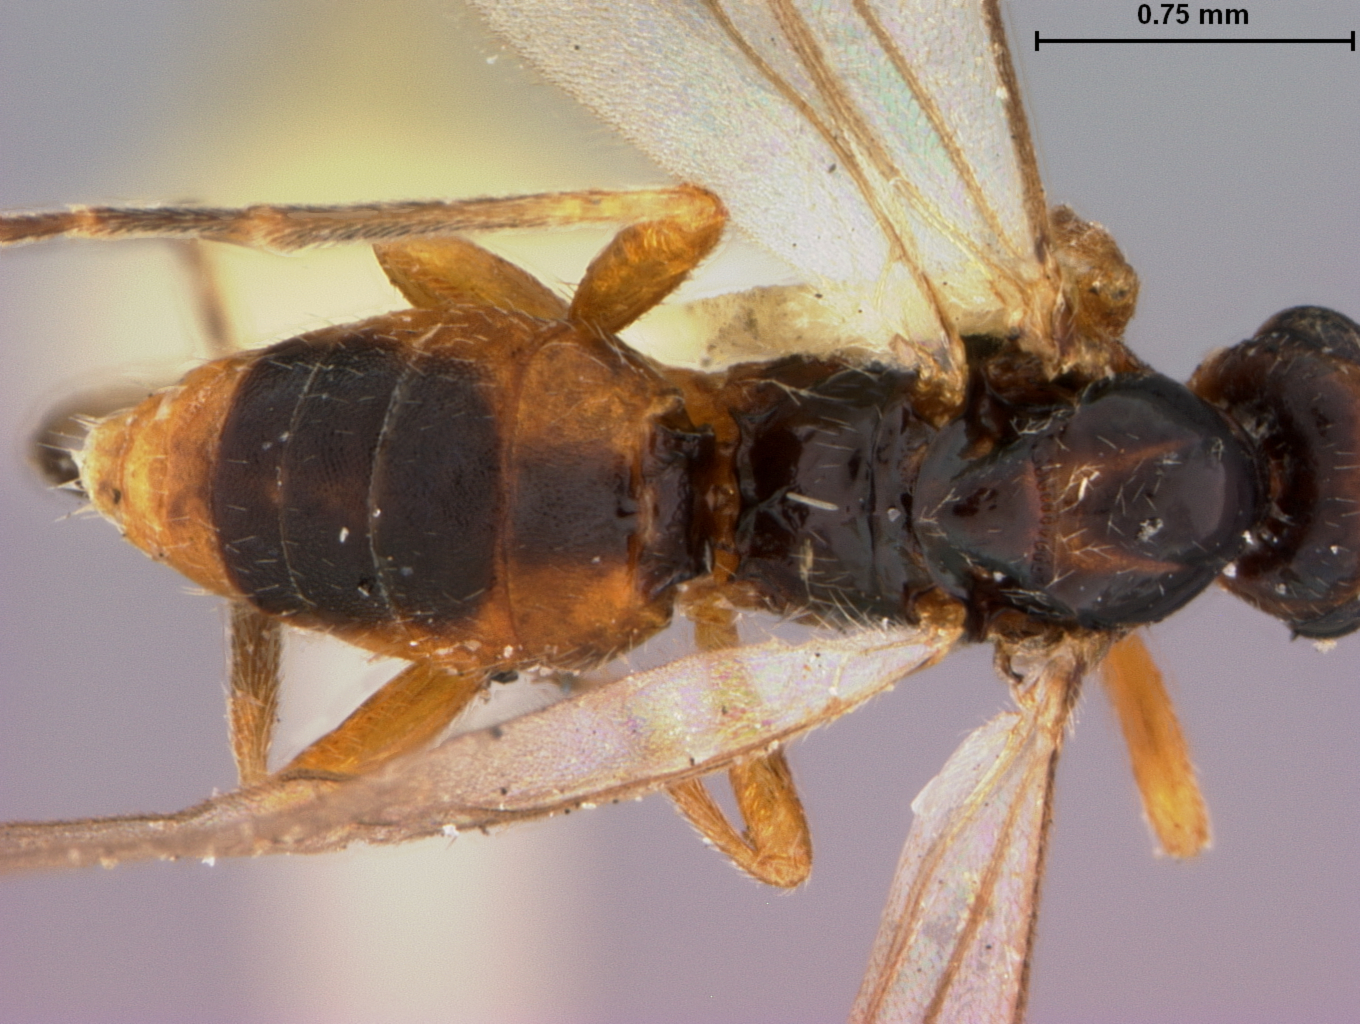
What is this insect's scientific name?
Bracon furtivus
